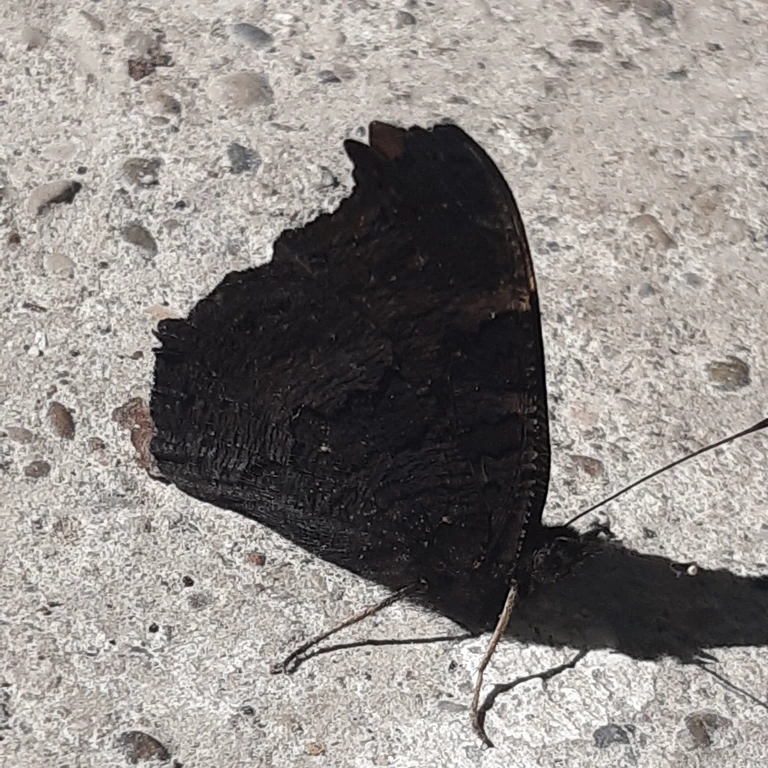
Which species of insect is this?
Aglais io
